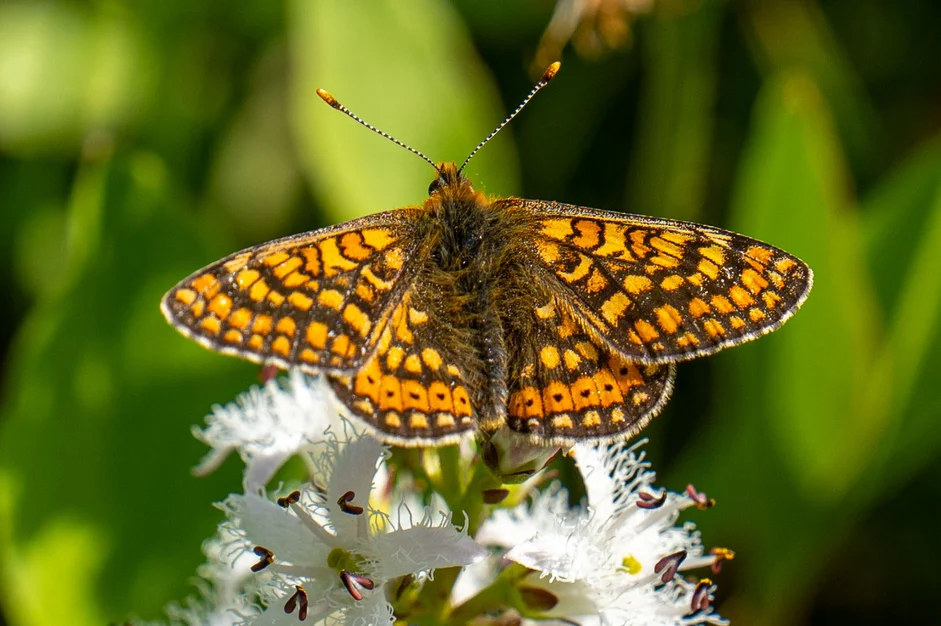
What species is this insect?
Euphydryas aurinia
